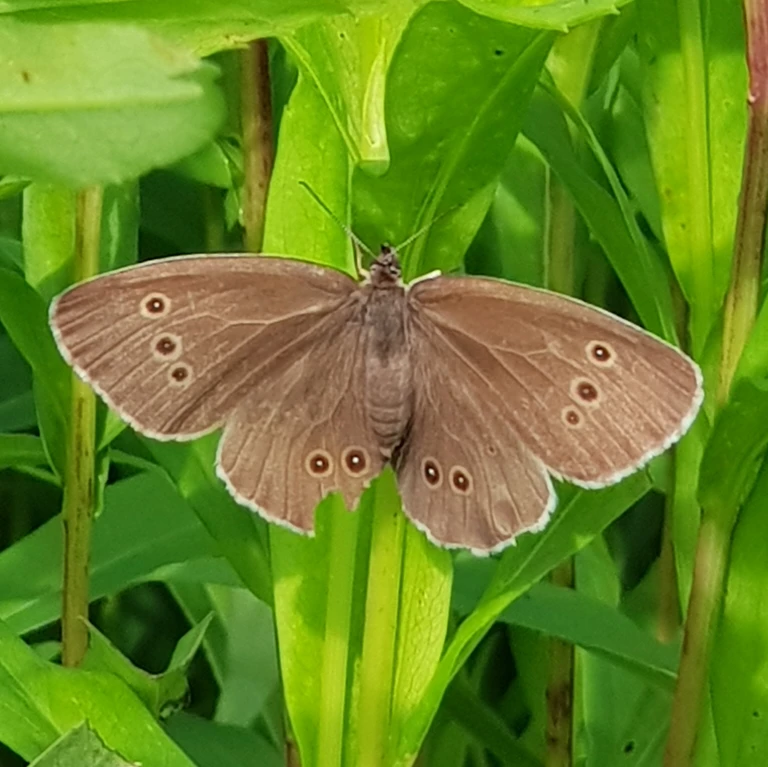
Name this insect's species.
Aphantopus hyperantus
